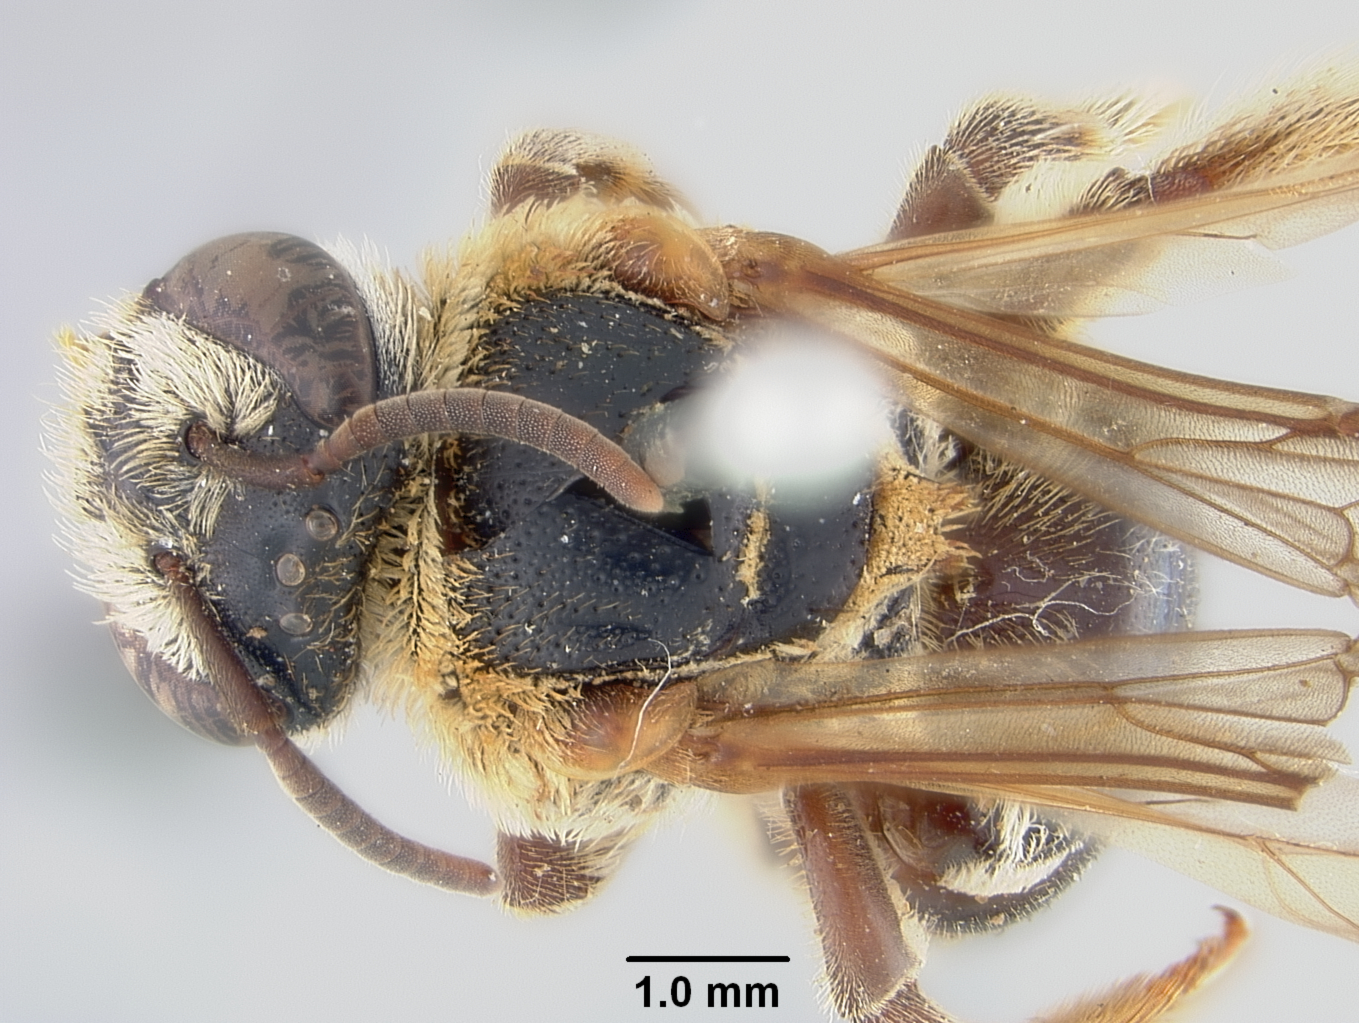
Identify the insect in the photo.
Nomia rhododonta
